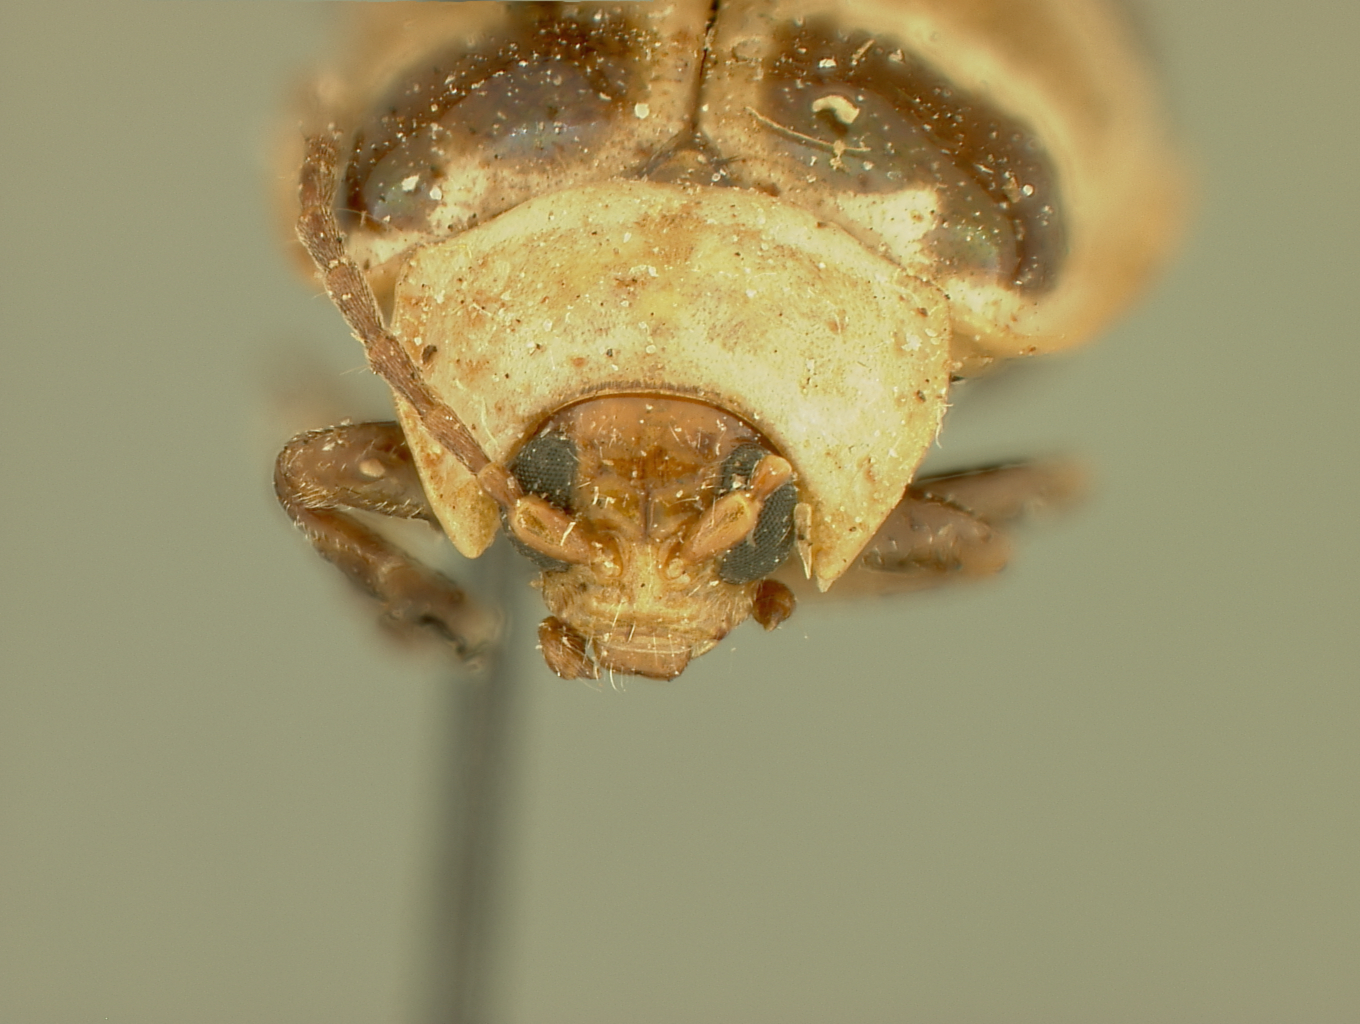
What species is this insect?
Asphaera meticulosa
